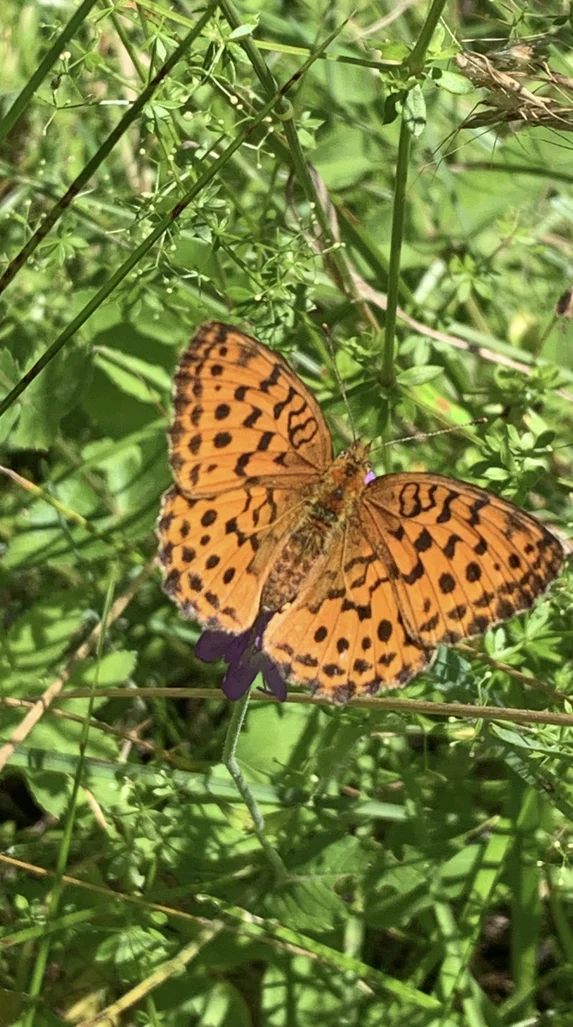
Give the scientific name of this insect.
Brenthis daphne
